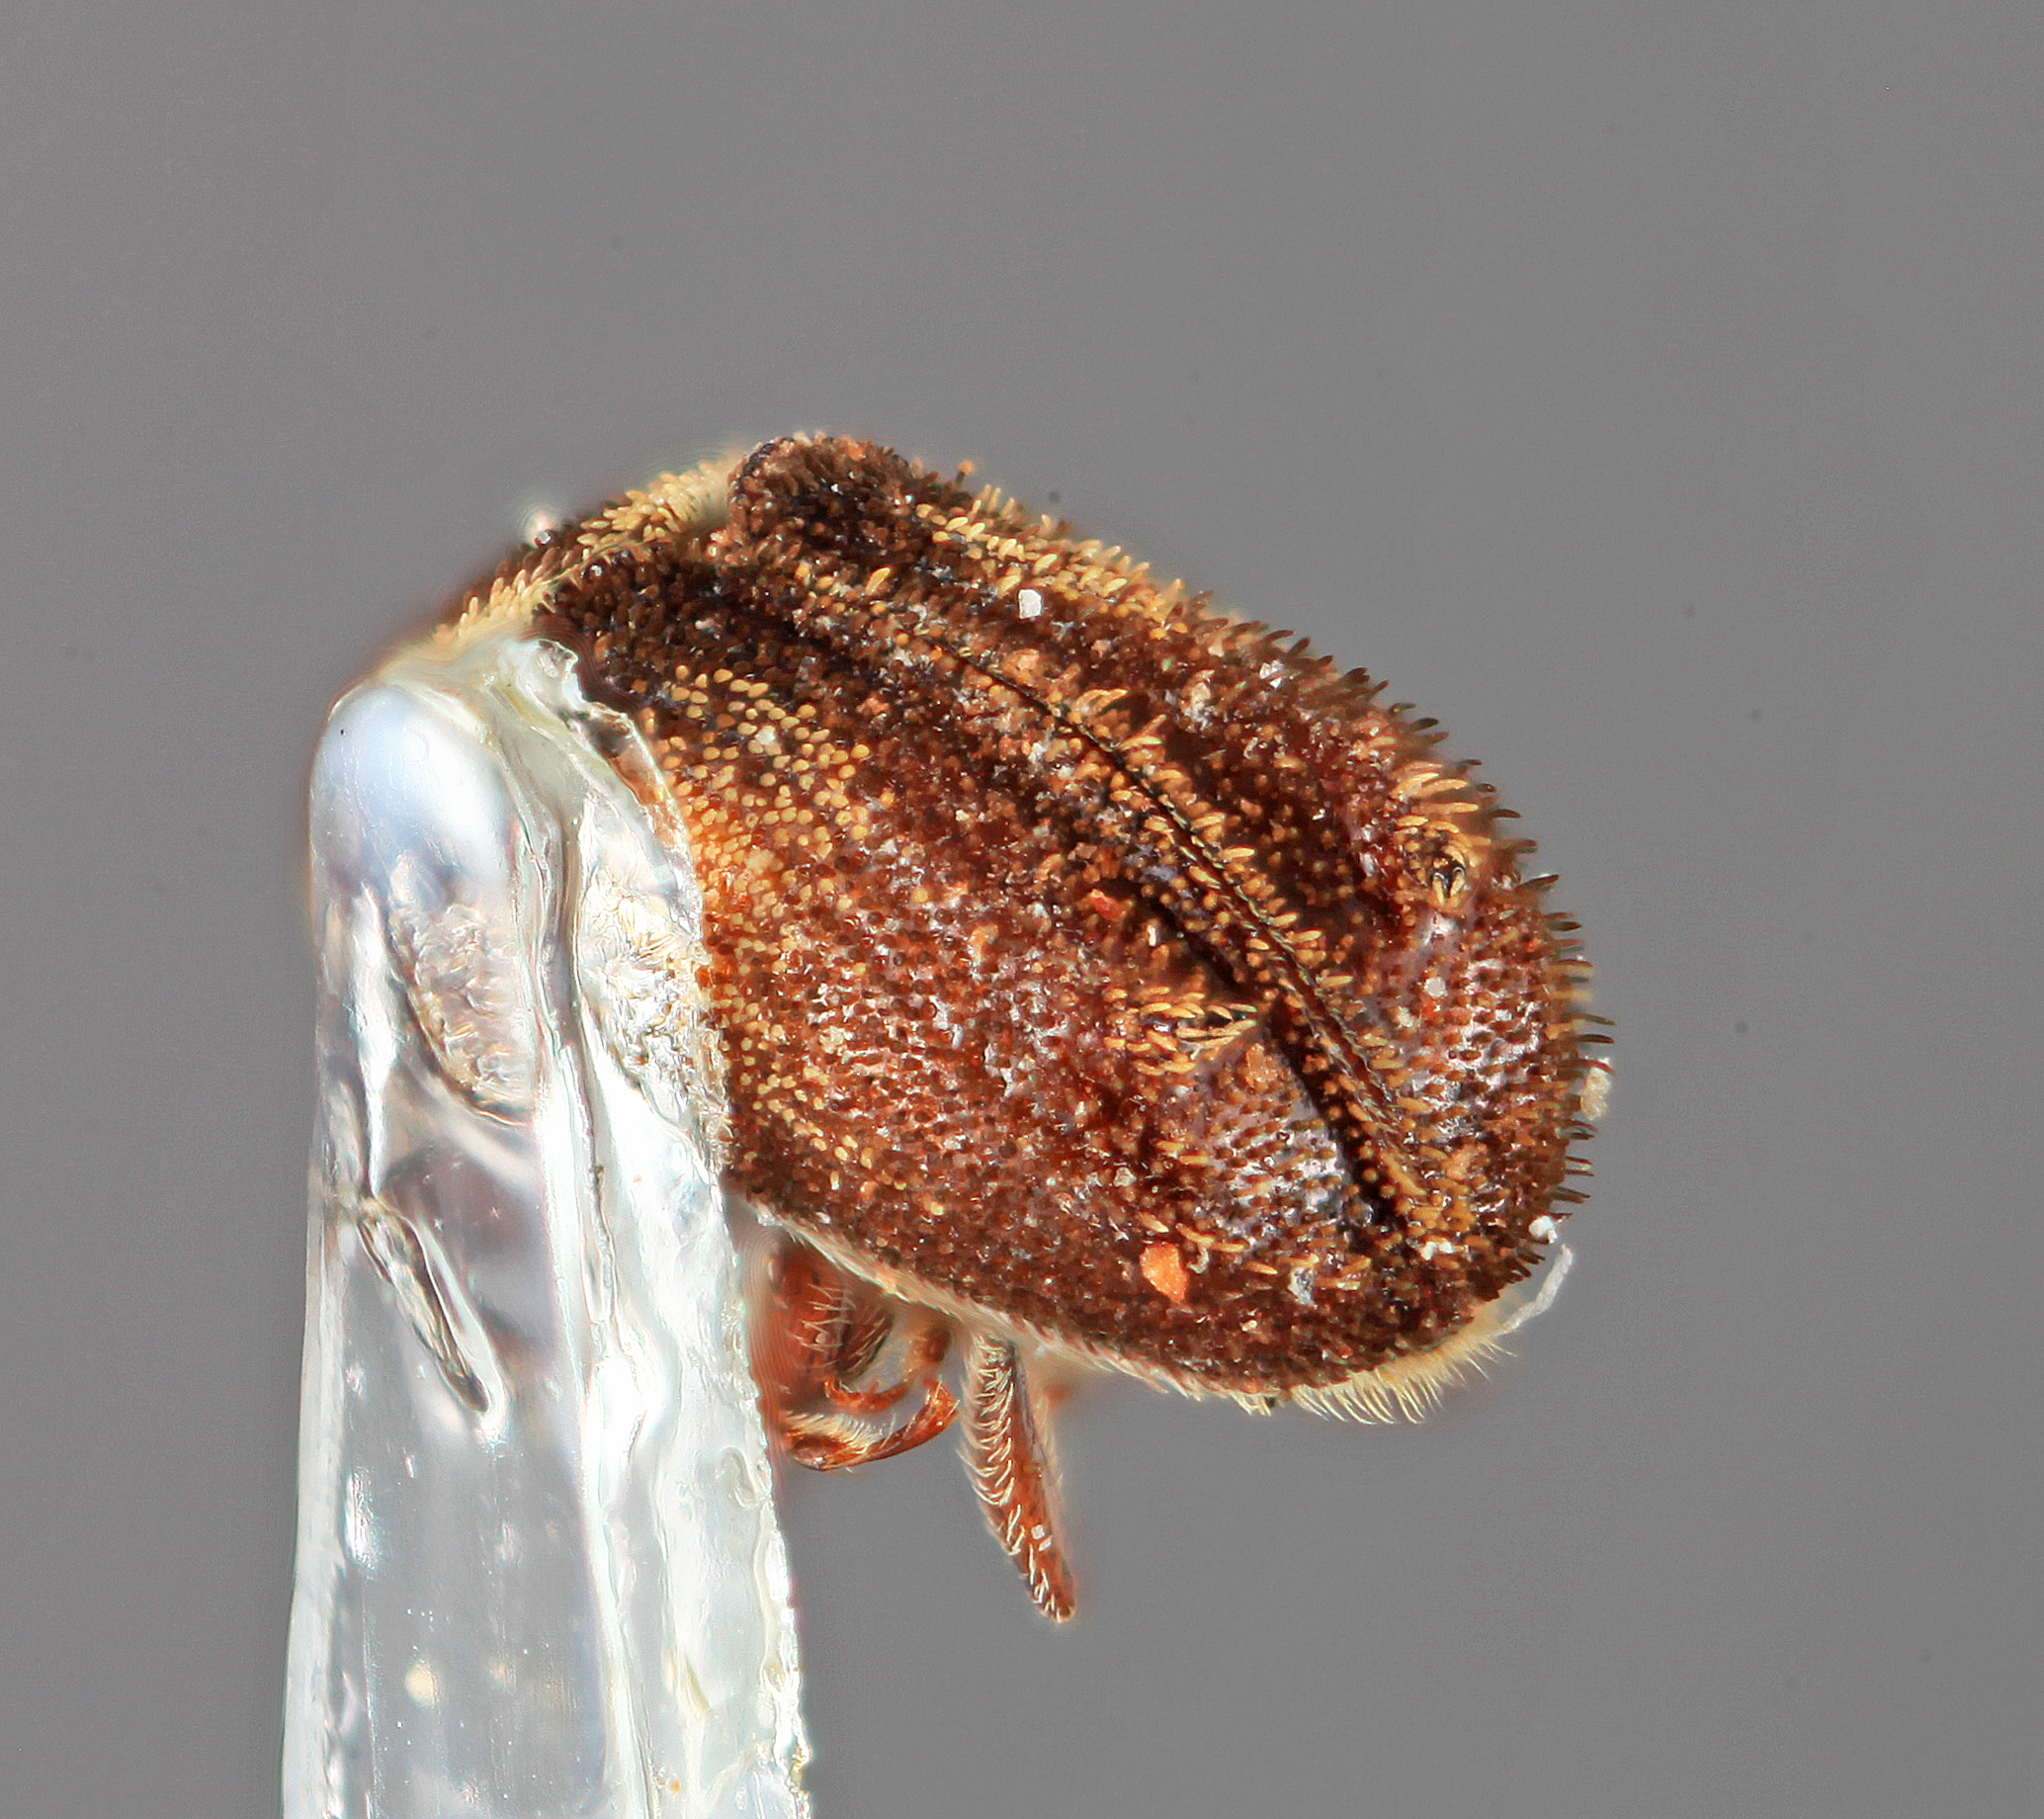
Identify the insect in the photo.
Chramesus bispinus
